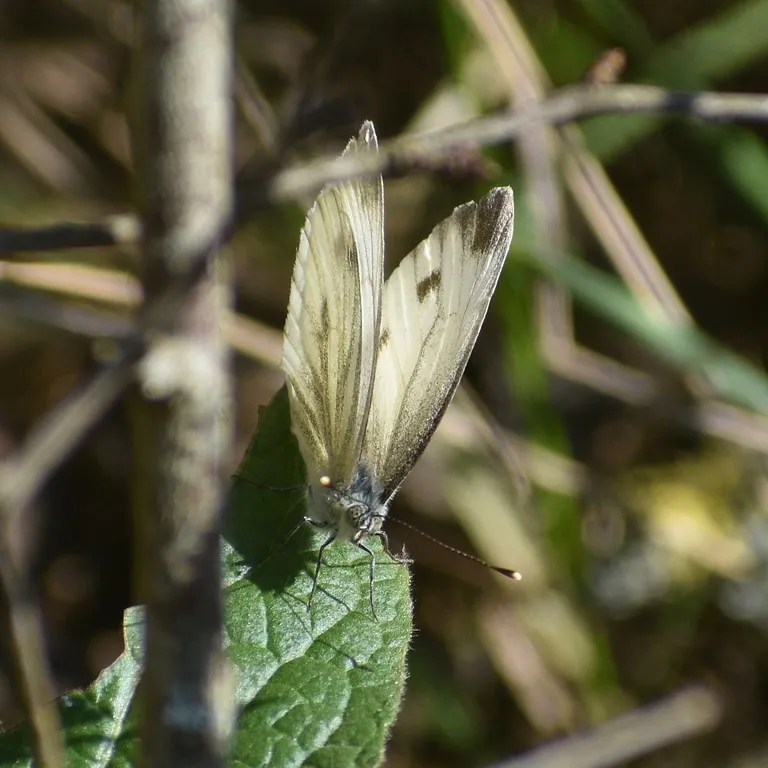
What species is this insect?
Pieris napi
